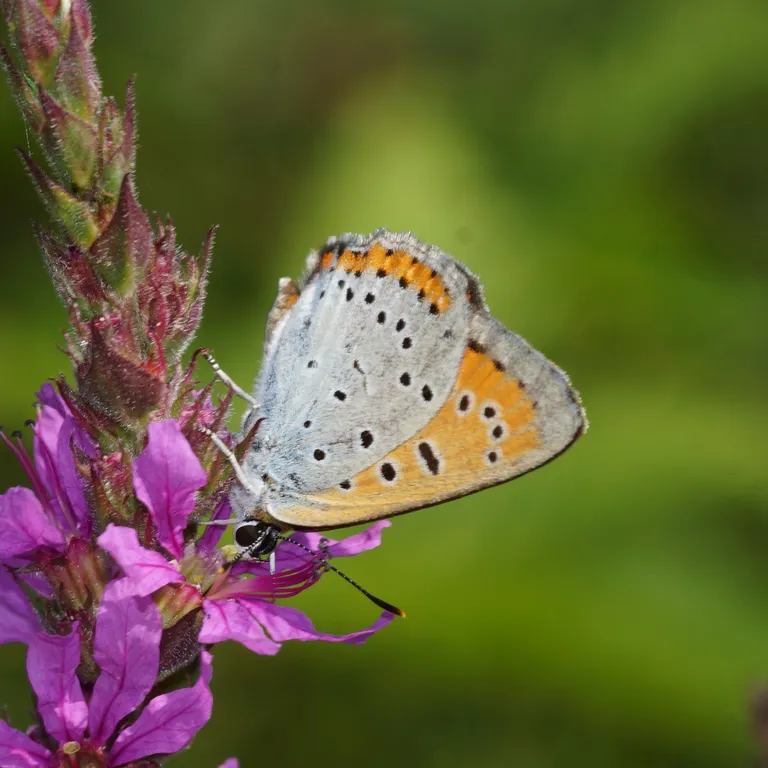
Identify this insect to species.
Lycaena dispar
